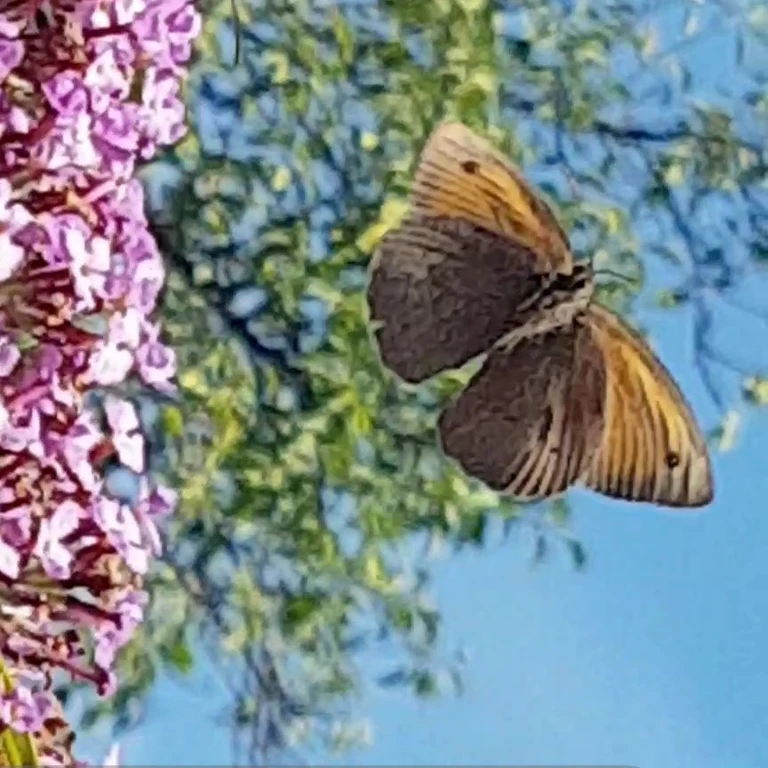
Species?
Maniola jurtina
